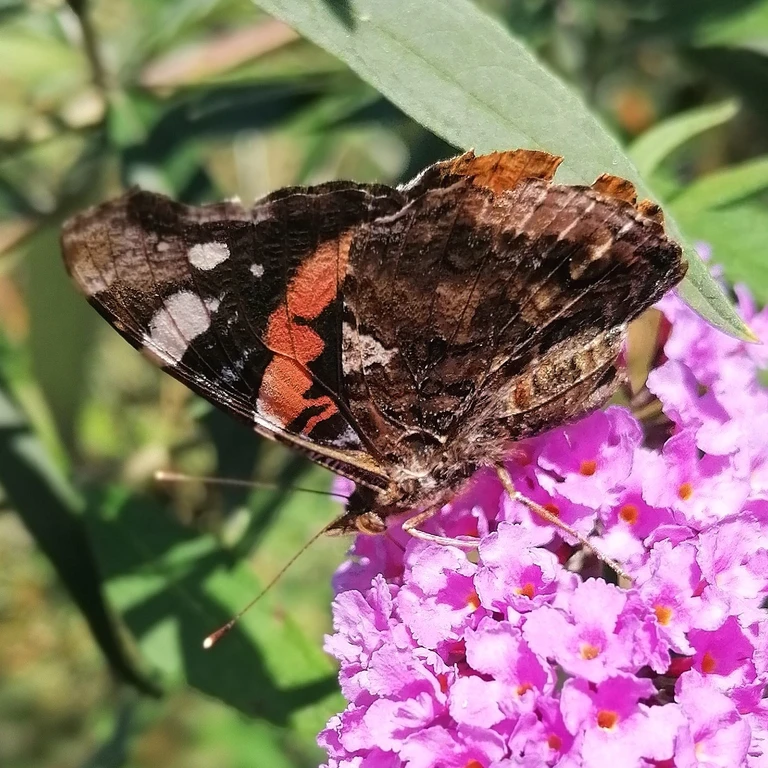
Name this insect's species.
Vanessa atalanta
